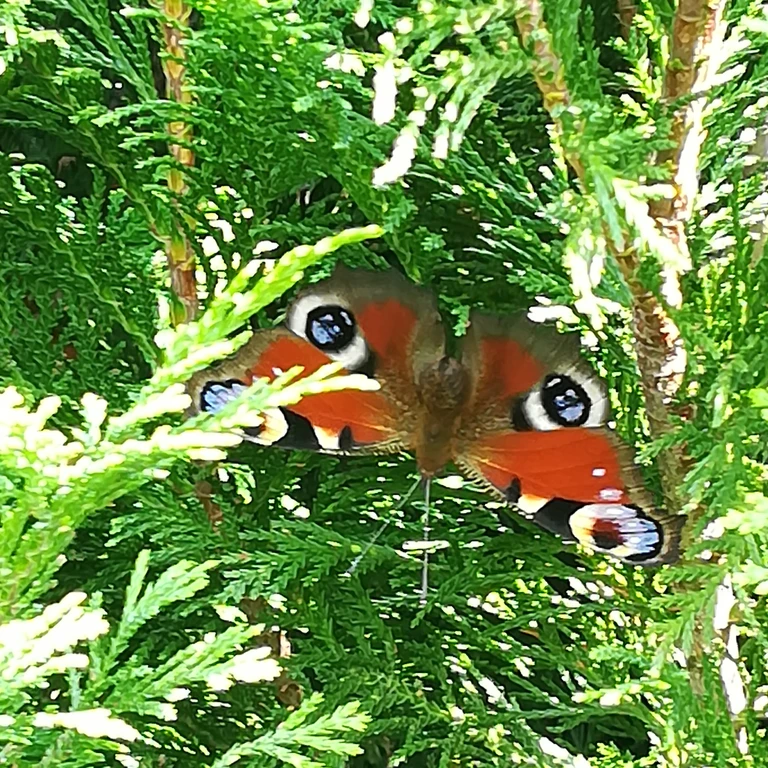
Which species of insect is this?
Aglais io
